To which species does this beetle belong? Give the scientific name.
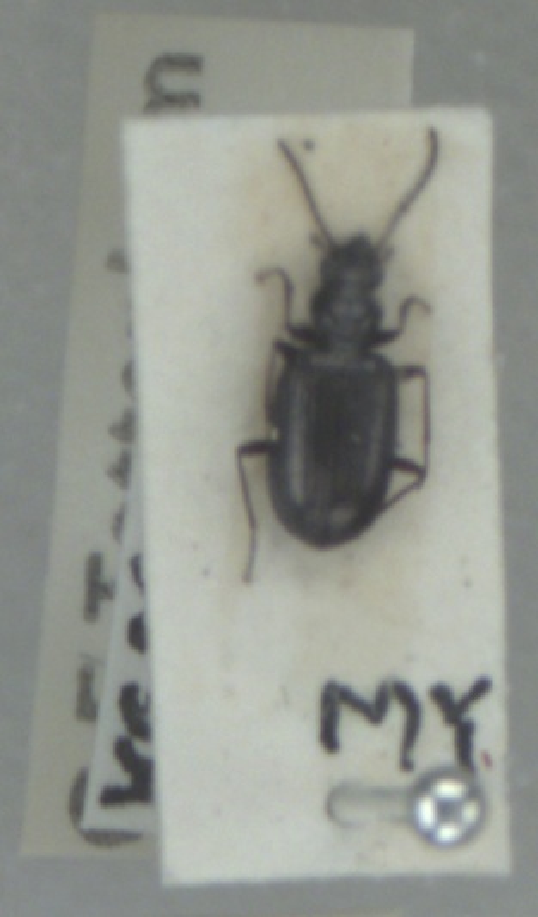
Bembidion punctulatum
